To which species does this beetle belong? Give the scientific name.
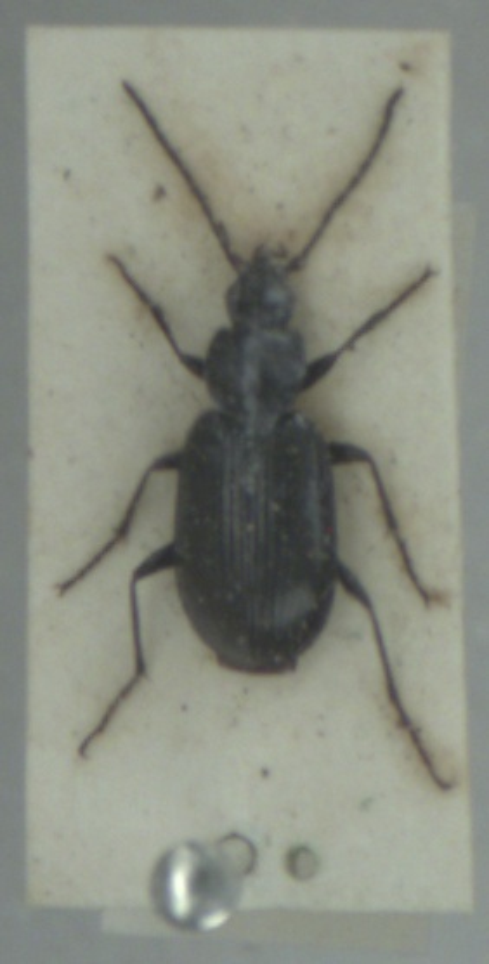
Agonum gracile
